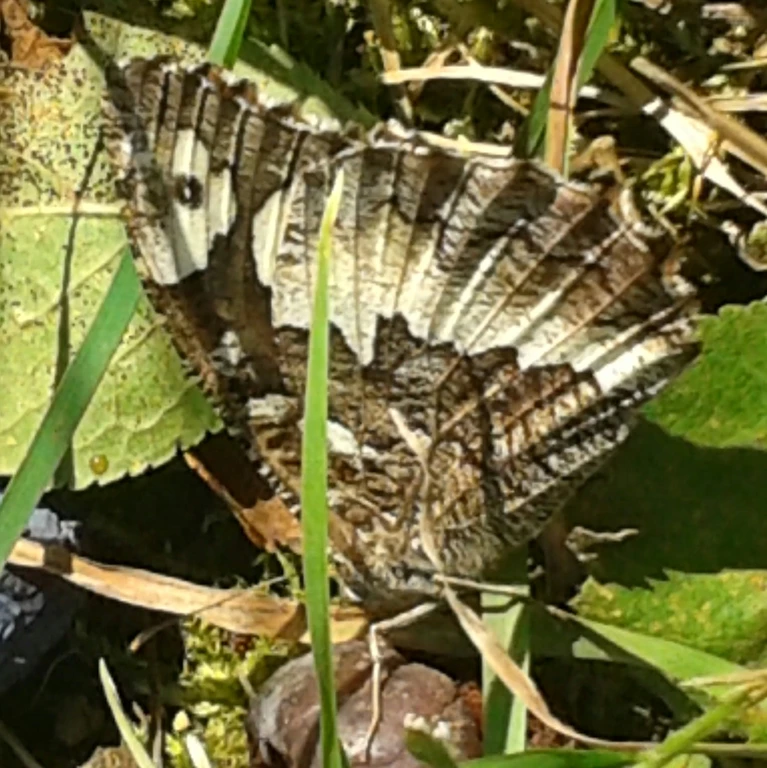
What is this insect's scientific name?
Brintesia circe
